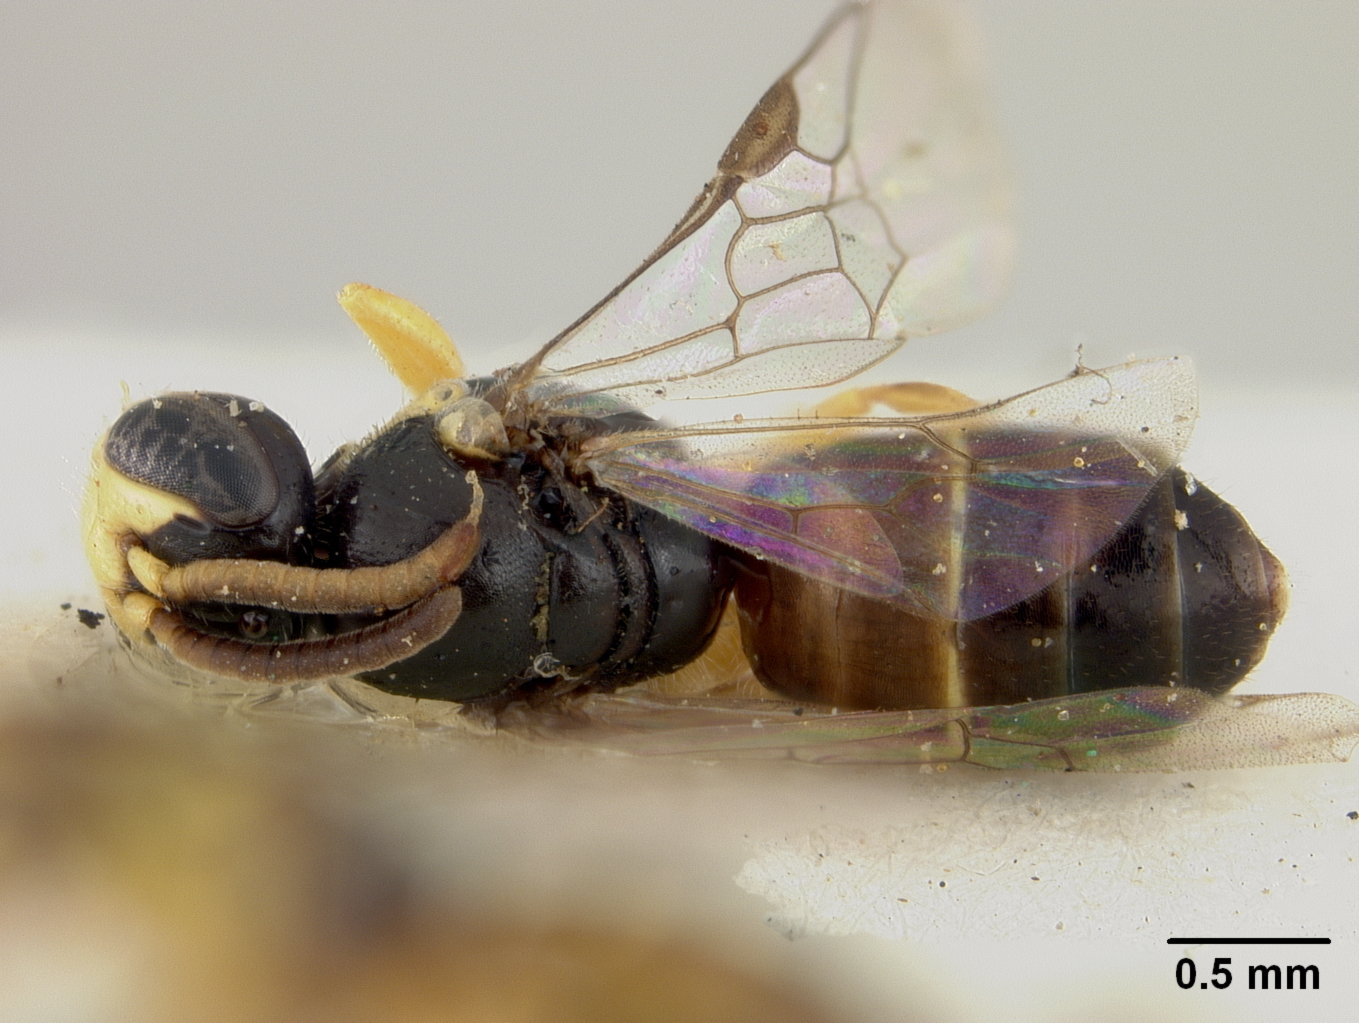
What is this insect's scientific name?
Euryglossa mutica
